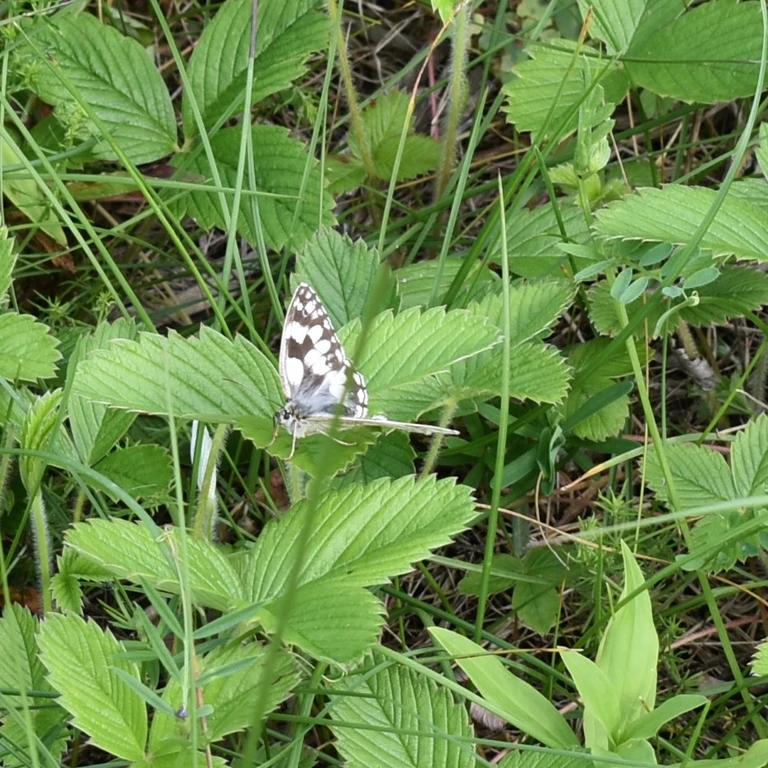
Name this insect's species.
Melanargia galathea
